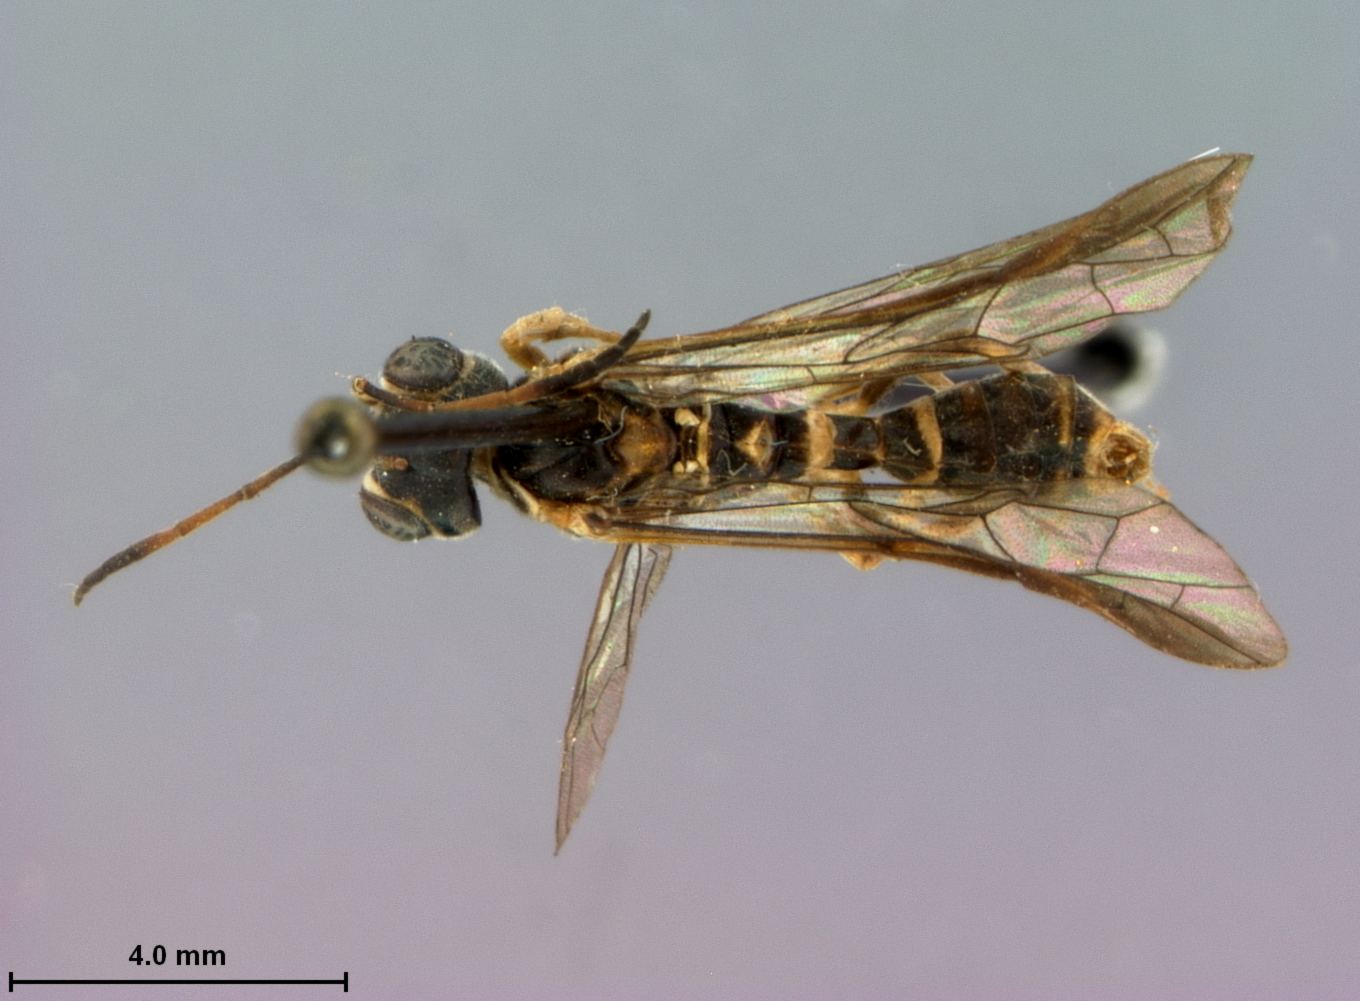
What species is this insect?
Athlophorus formosacola
